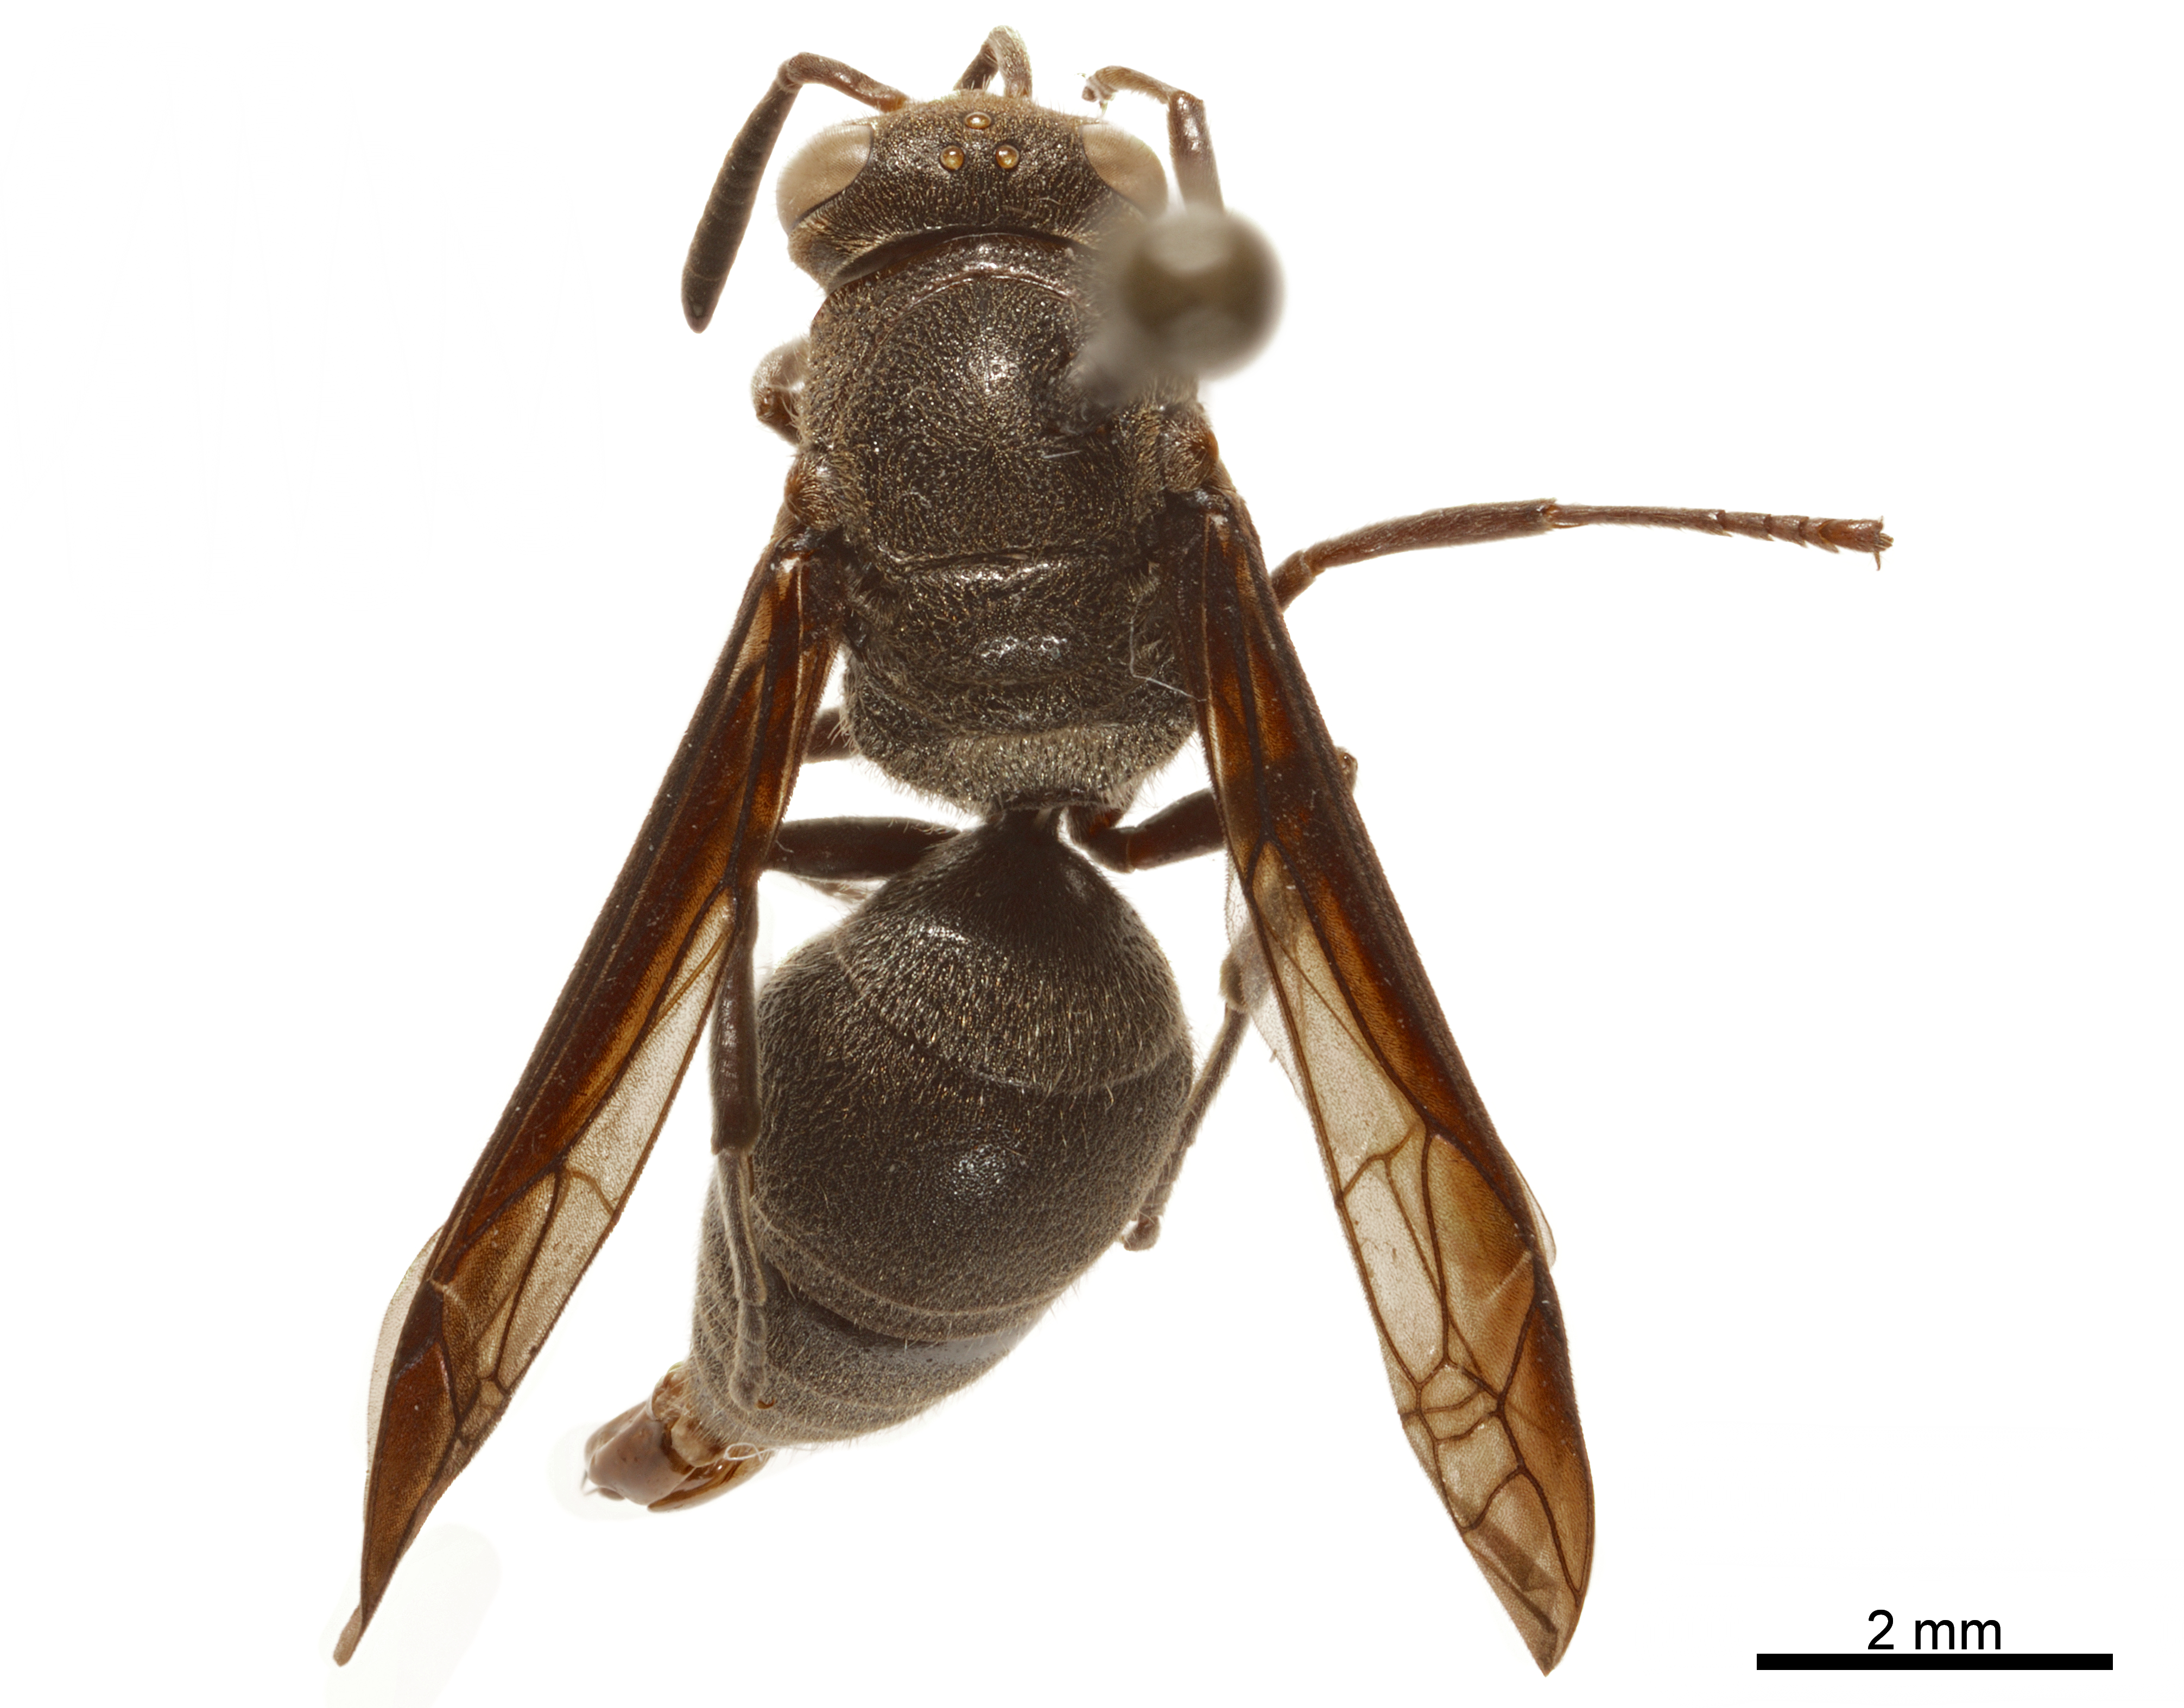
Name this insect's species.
Parachartergus richardsi
